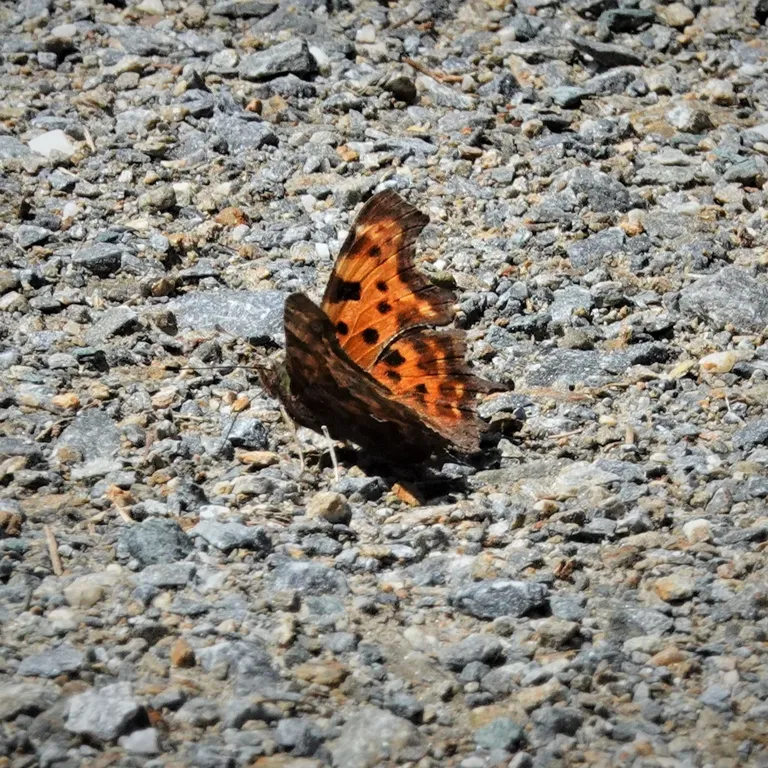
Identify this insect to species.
Polygonia c-album
